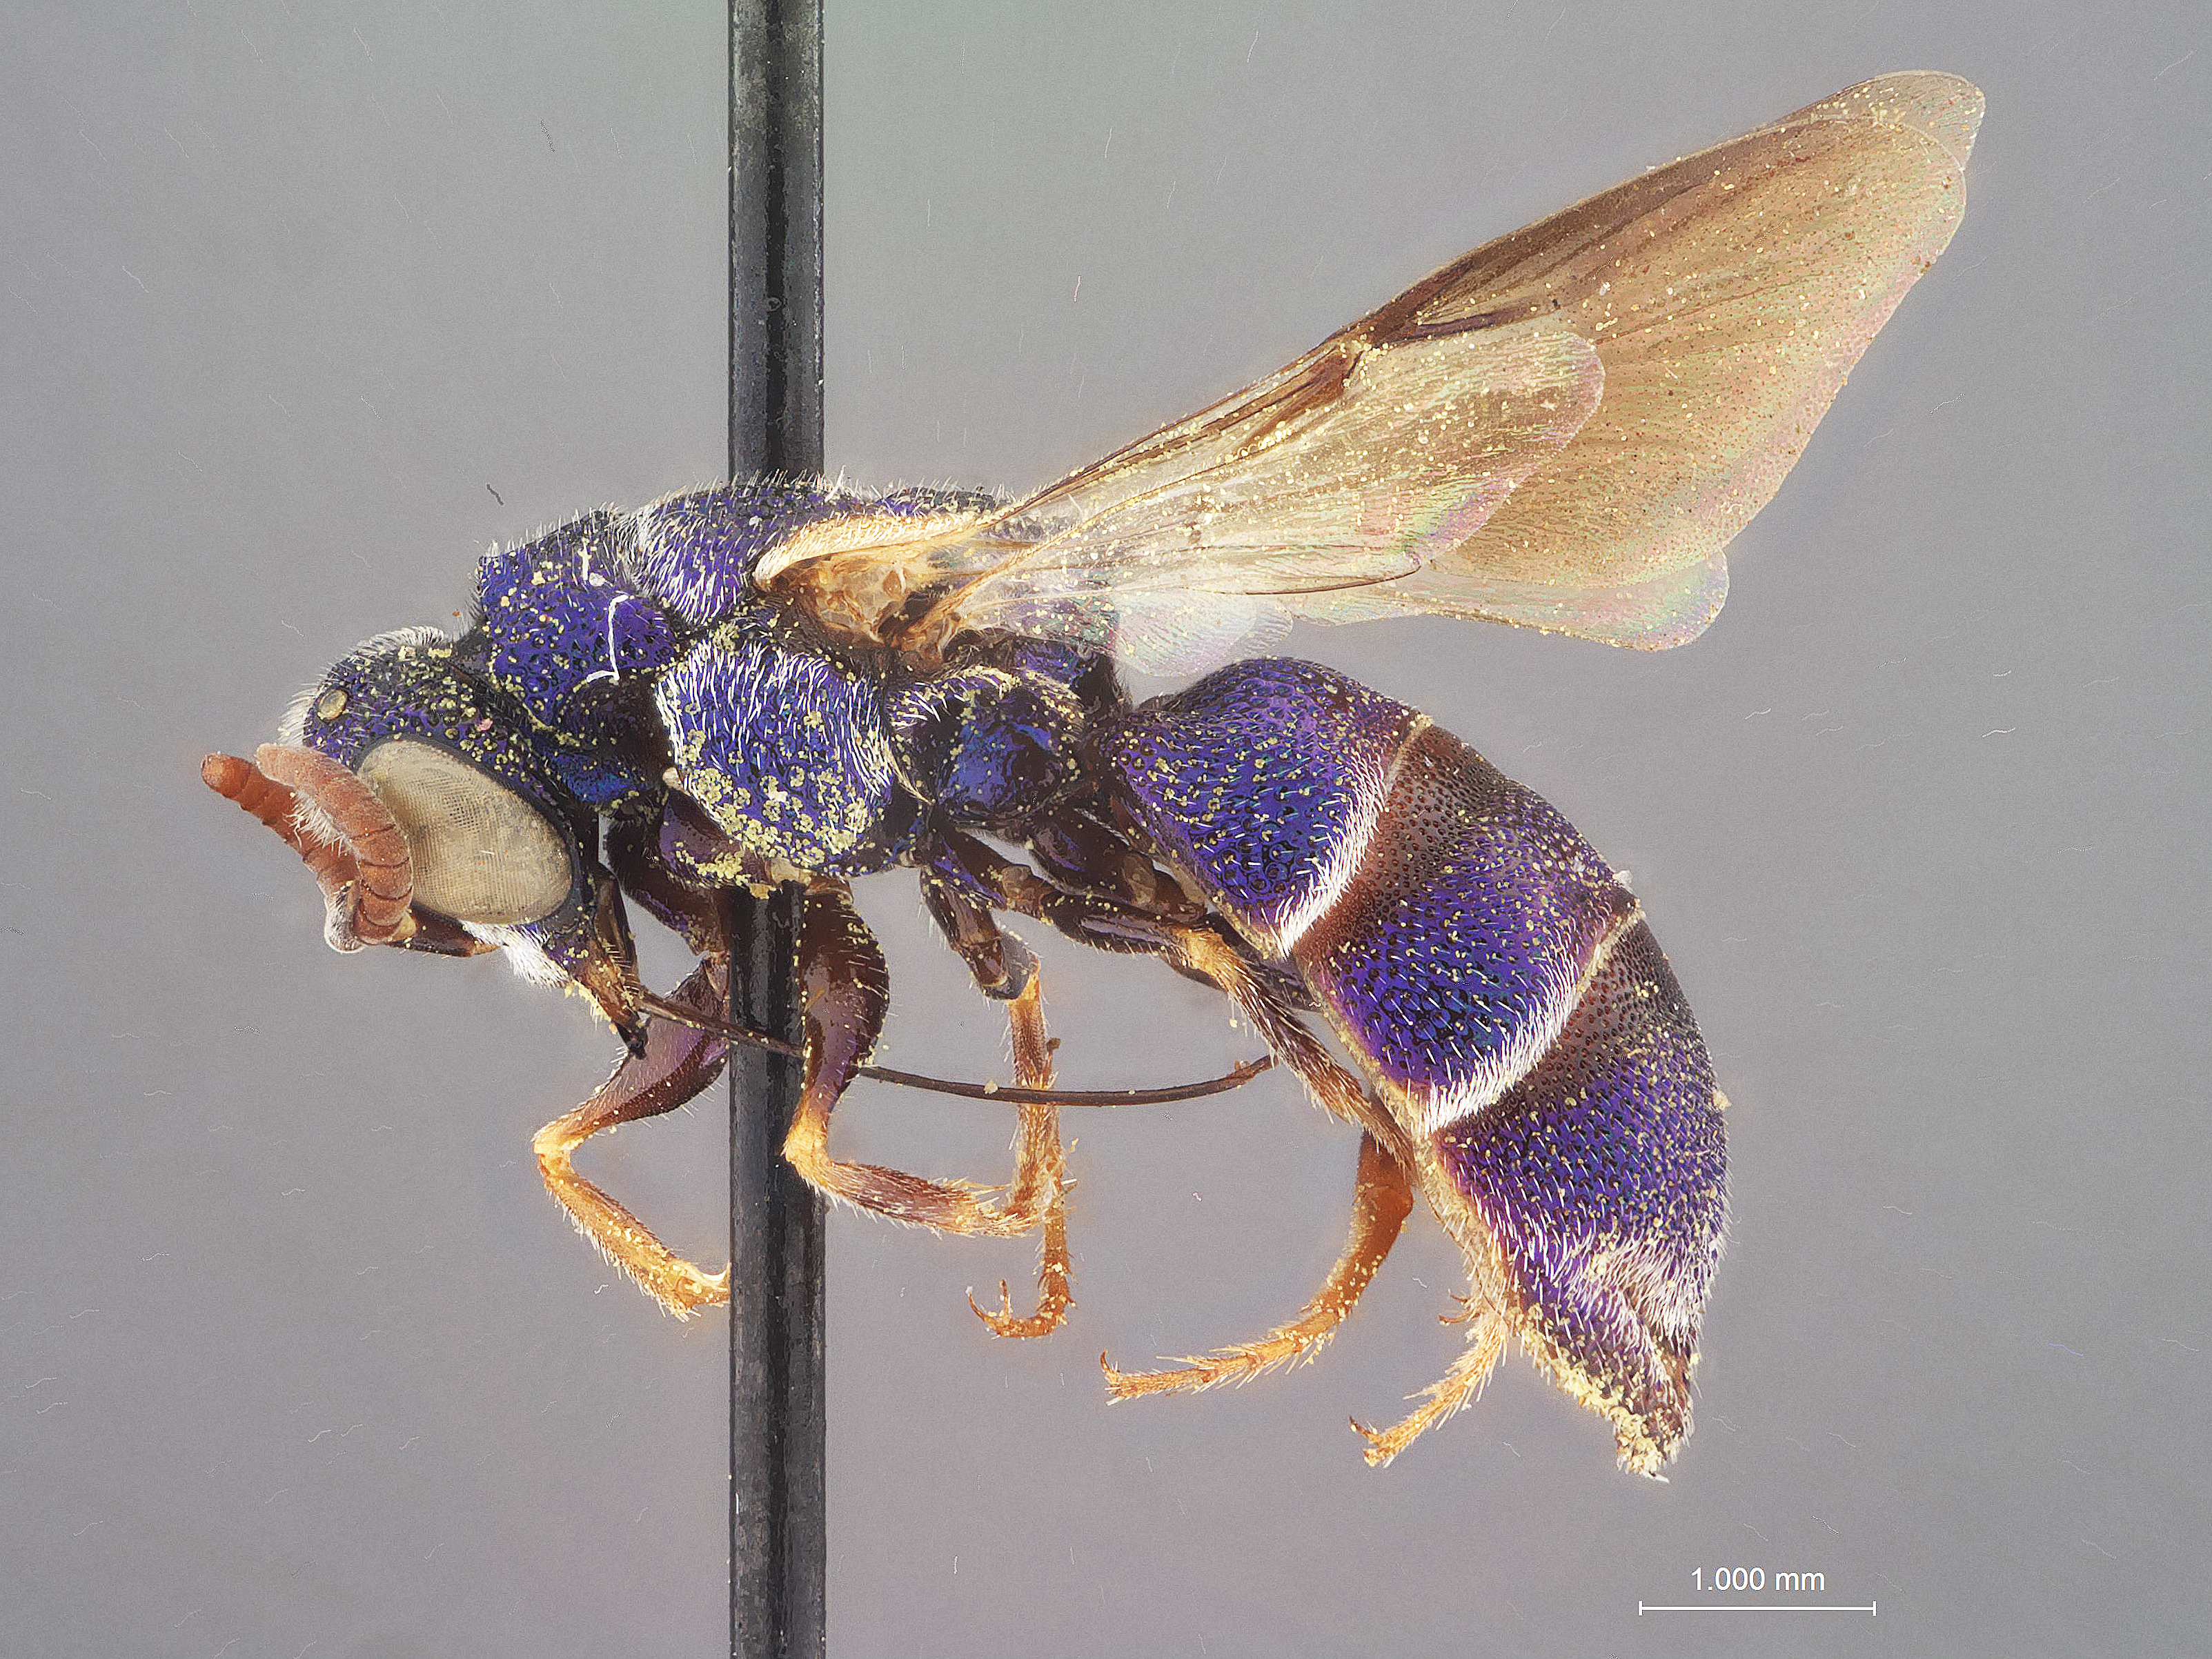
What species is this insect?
Parnopes westcottii
